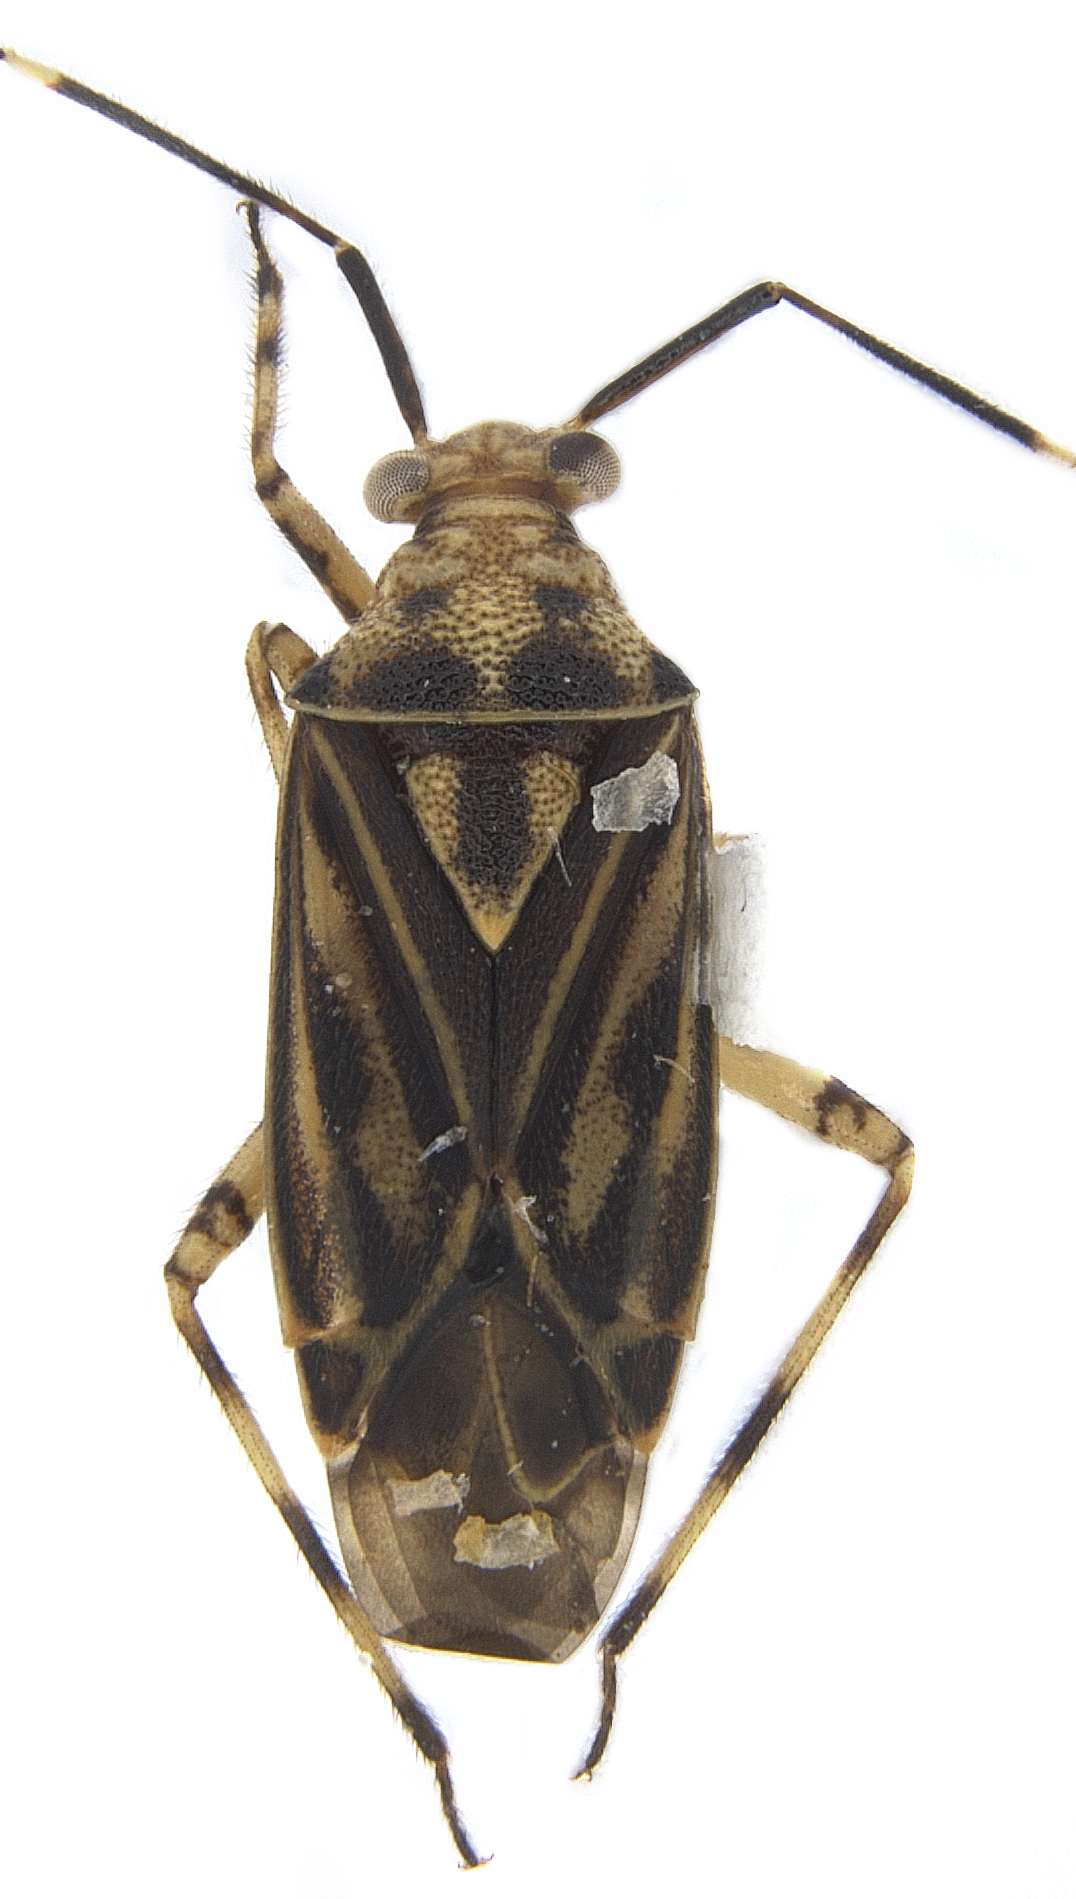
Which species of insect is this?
Piasus cribricollis
